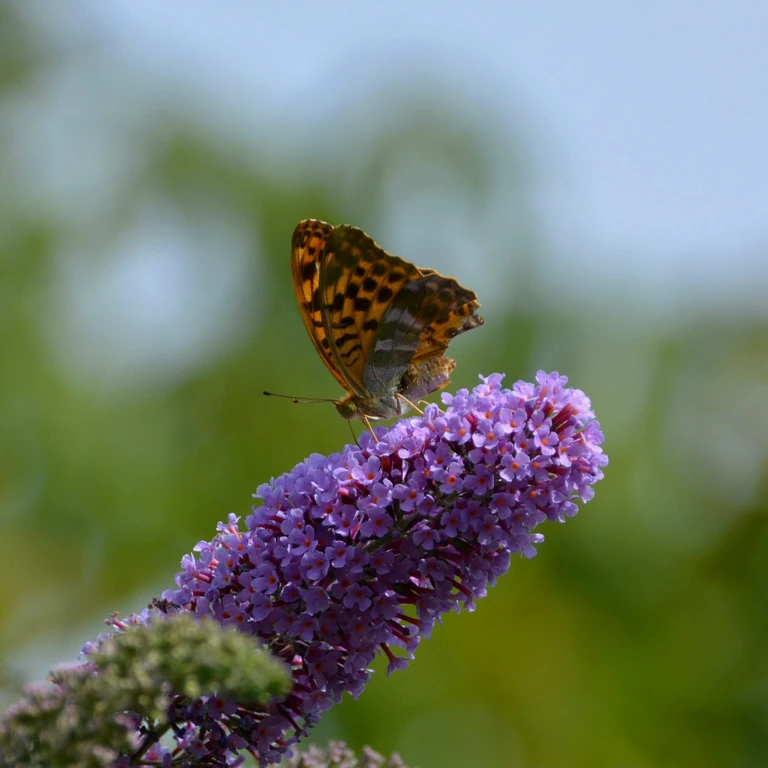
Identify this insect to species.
Argynnis paphia
